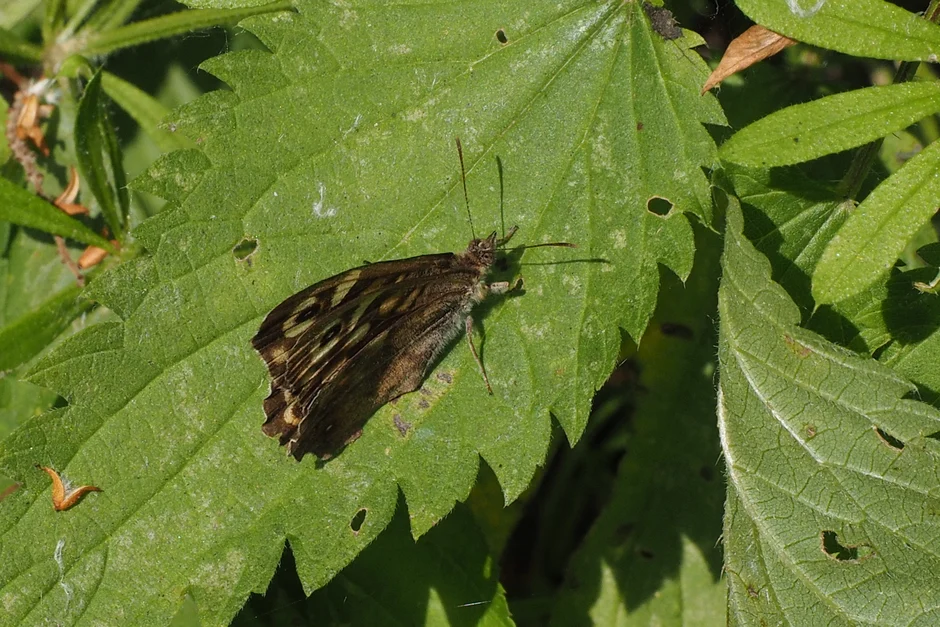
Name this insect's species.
Pararge aegeria
